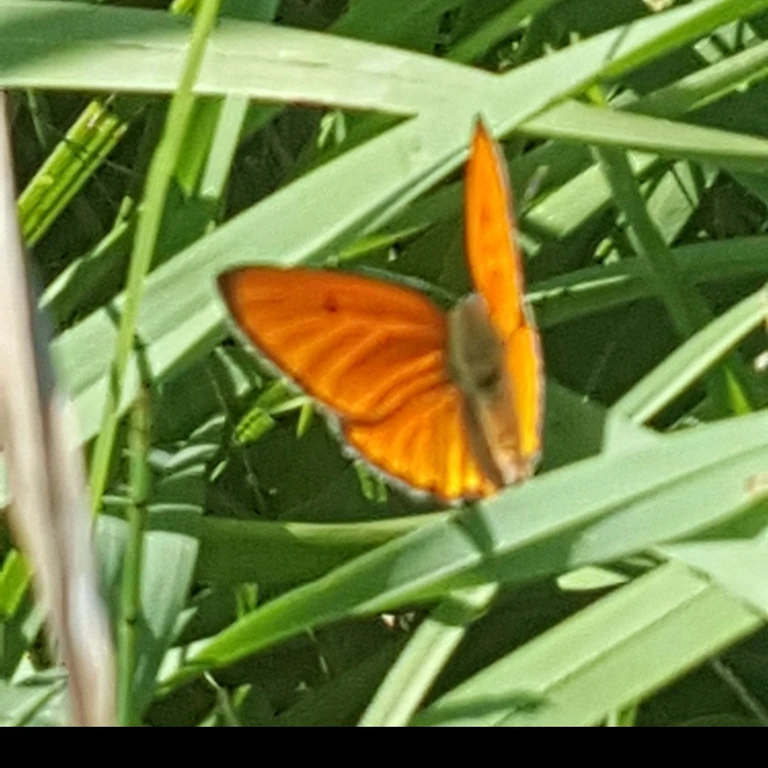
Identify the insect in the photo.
Lycaena dispar
